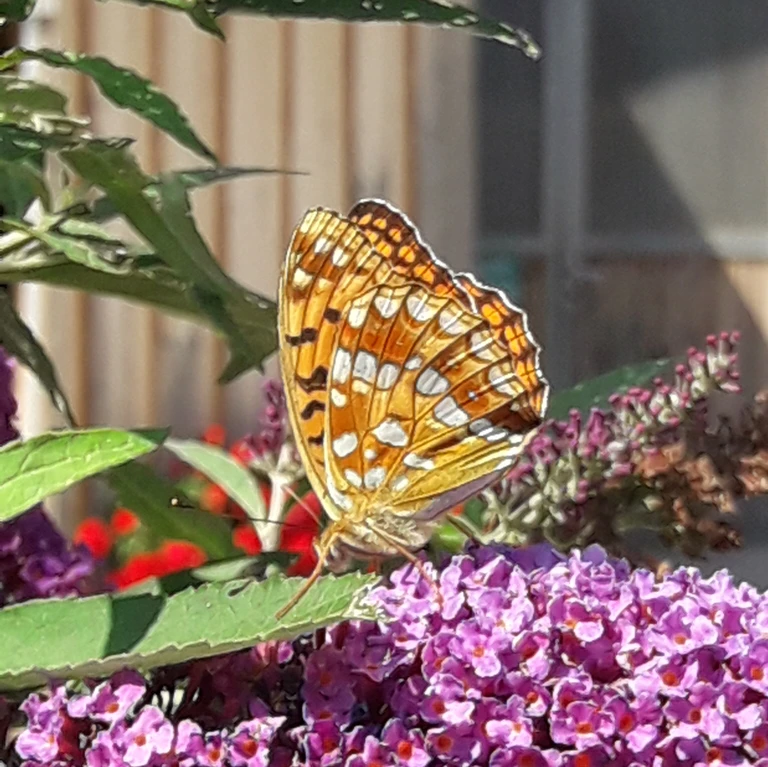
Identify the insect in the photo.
Fabriciana adippe
